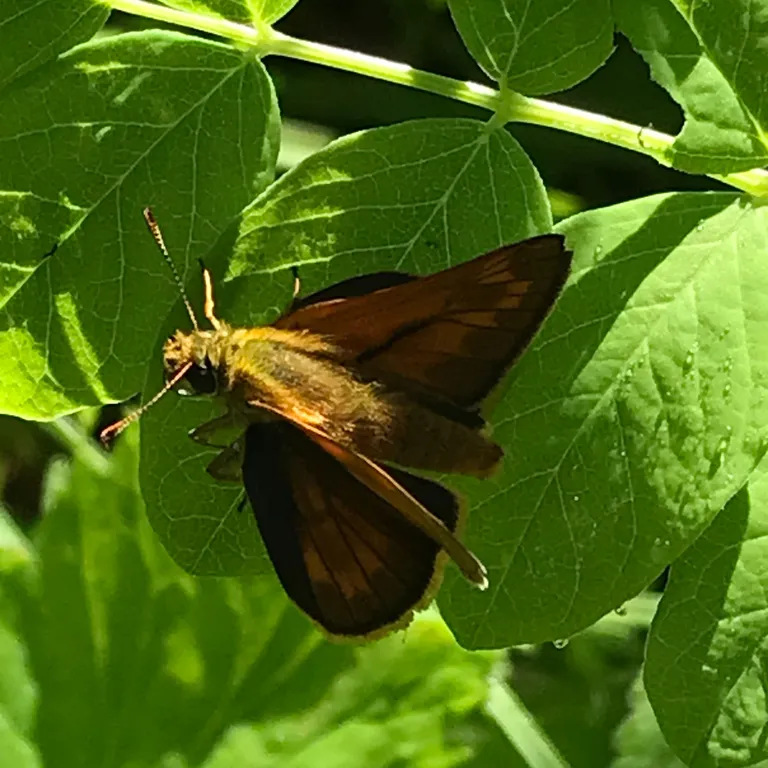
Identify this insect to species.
Ochlodes sylvanus (also Ochlodes venata)
